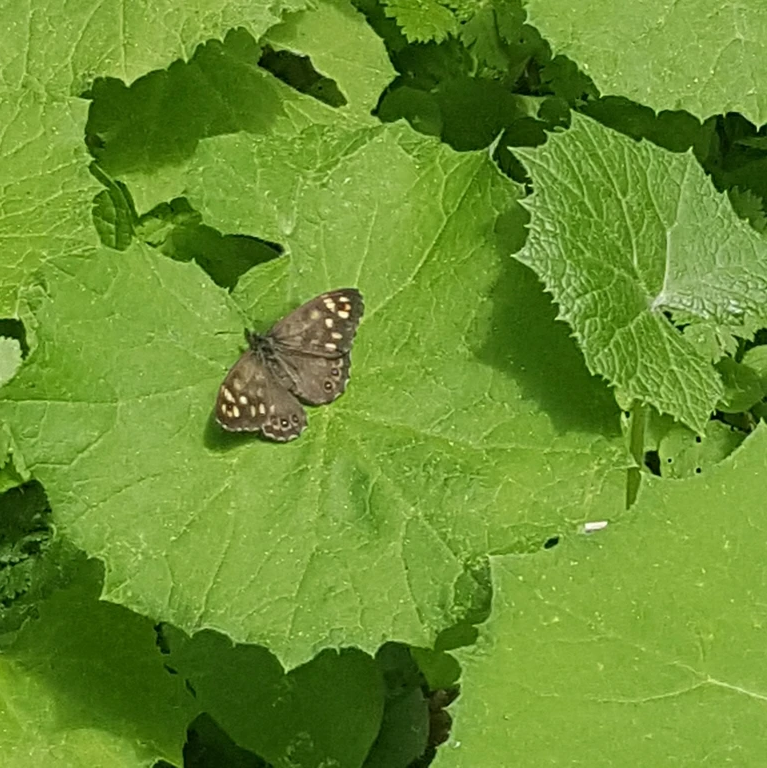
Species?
Pararge aegeria
